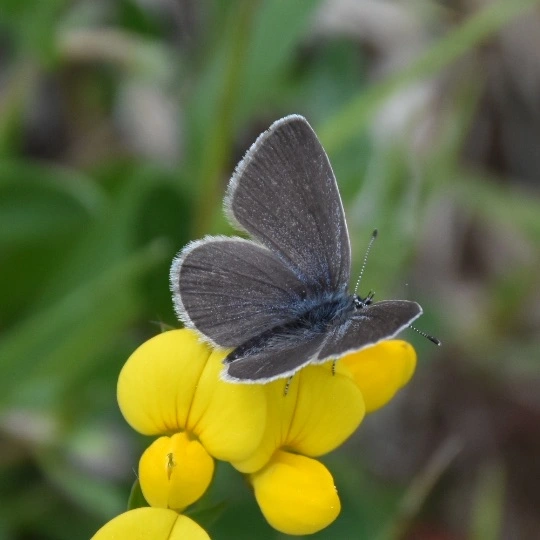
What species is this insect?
Cupido minimus
